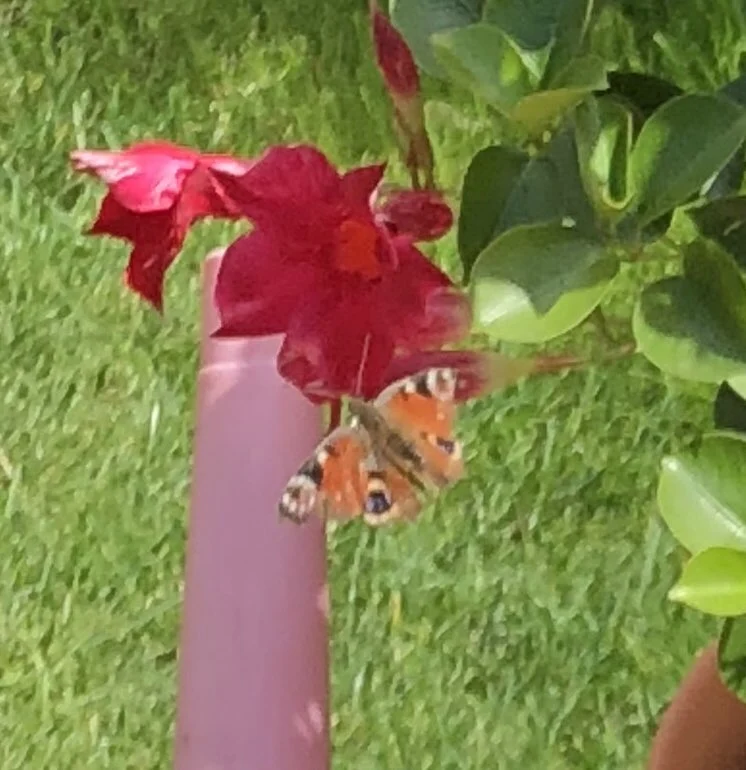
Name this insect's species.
Aglais io
